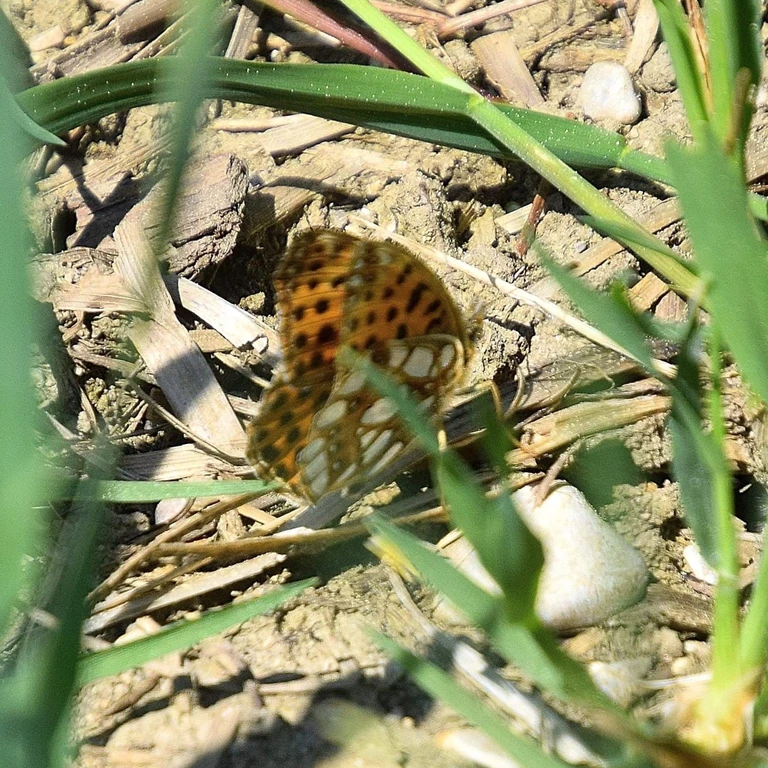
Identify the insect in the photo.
Issoria lathonia
